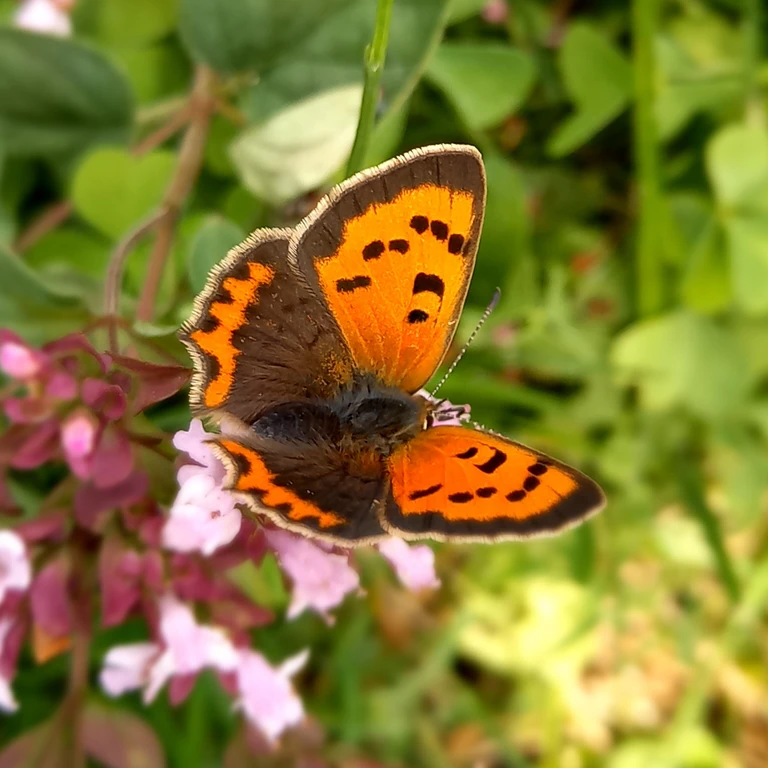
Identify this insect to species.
Lycaena phlaeas
